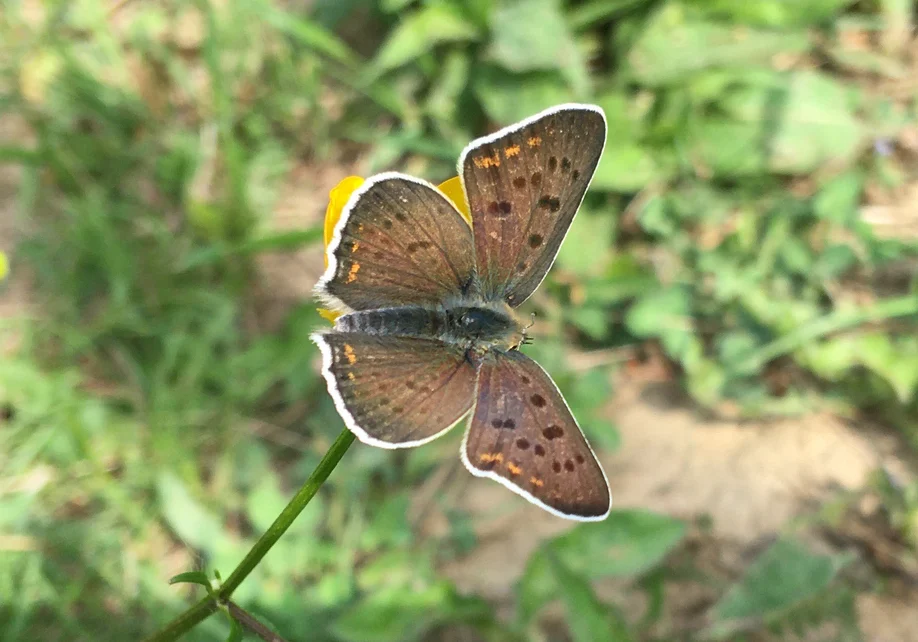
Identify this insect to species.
Lycaena tityrus (also Loweia tityrus)
